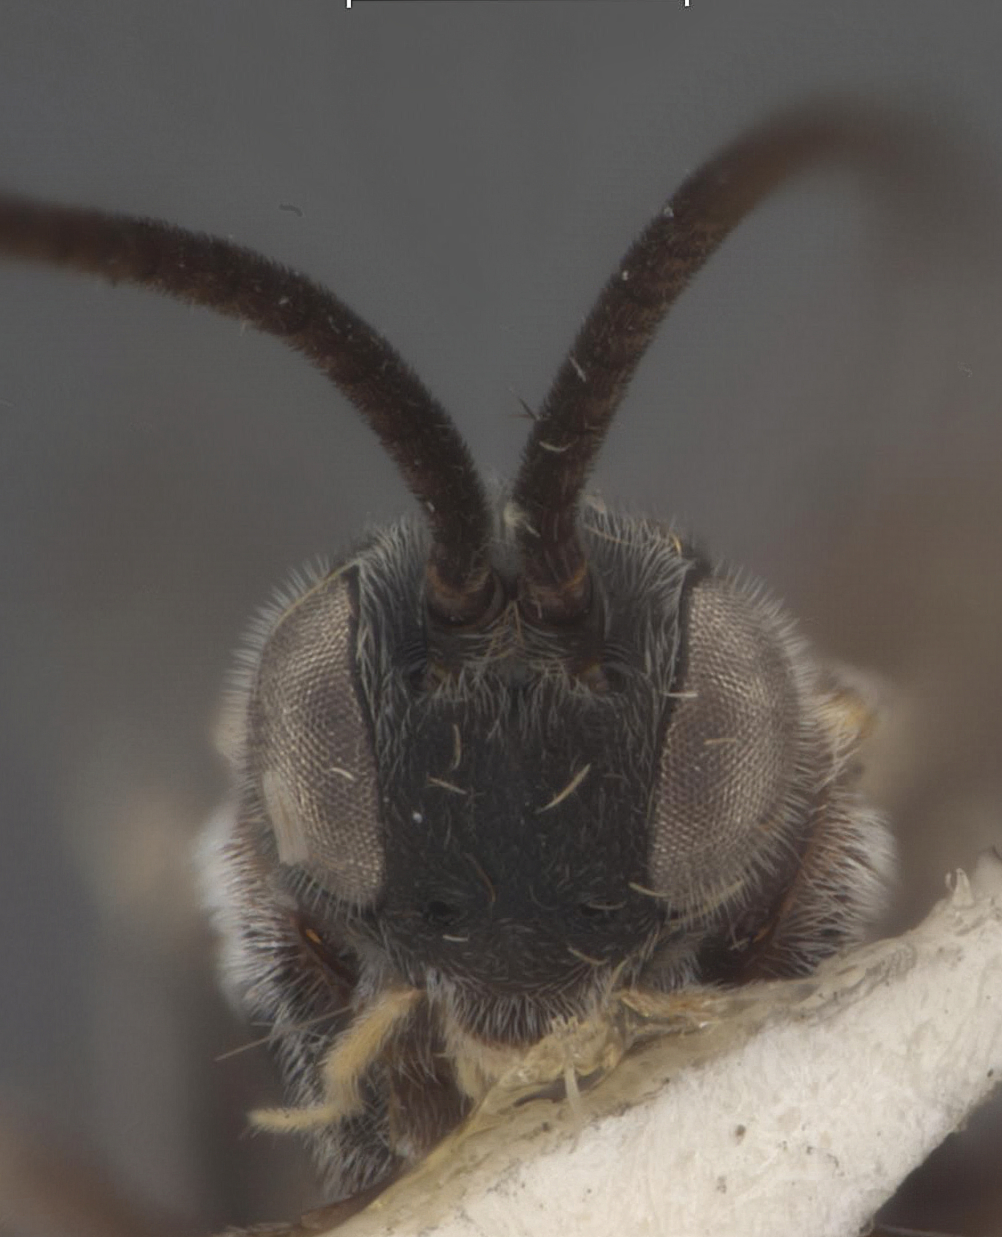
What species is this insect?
Snellenius tricolor
